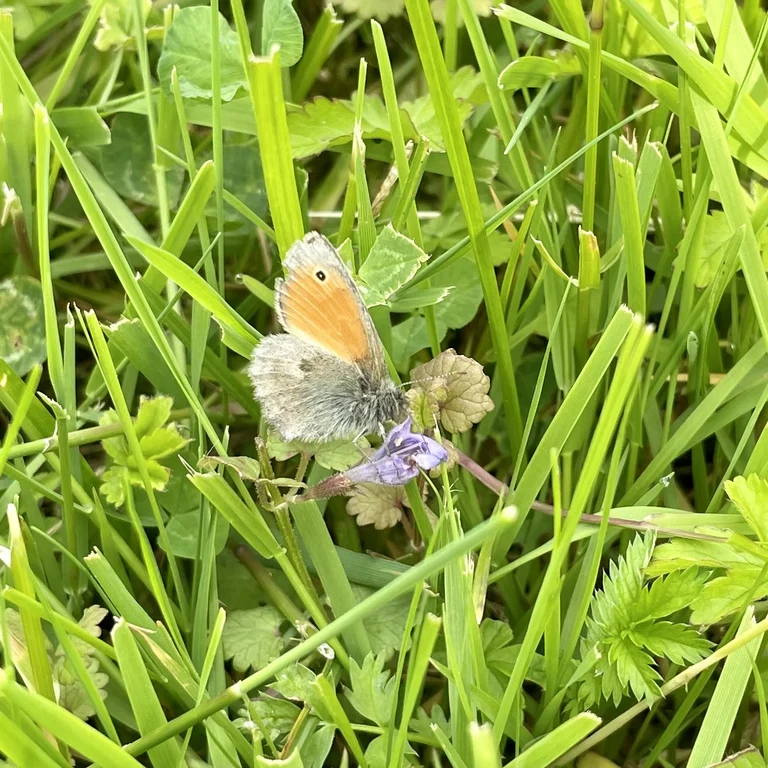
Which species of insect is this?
Coenonympha pamphilus
